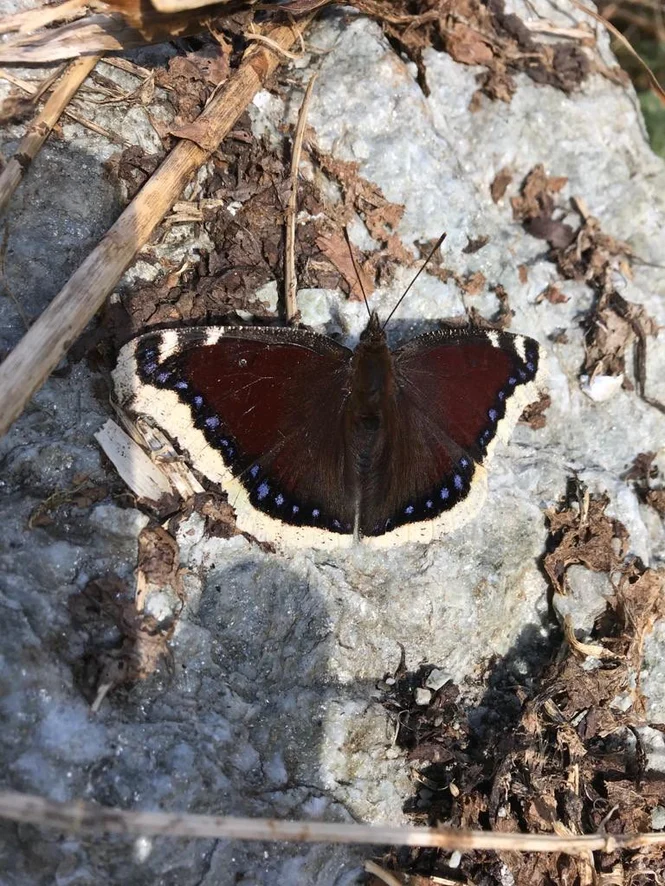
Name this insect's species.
Nymphalis antiopa
